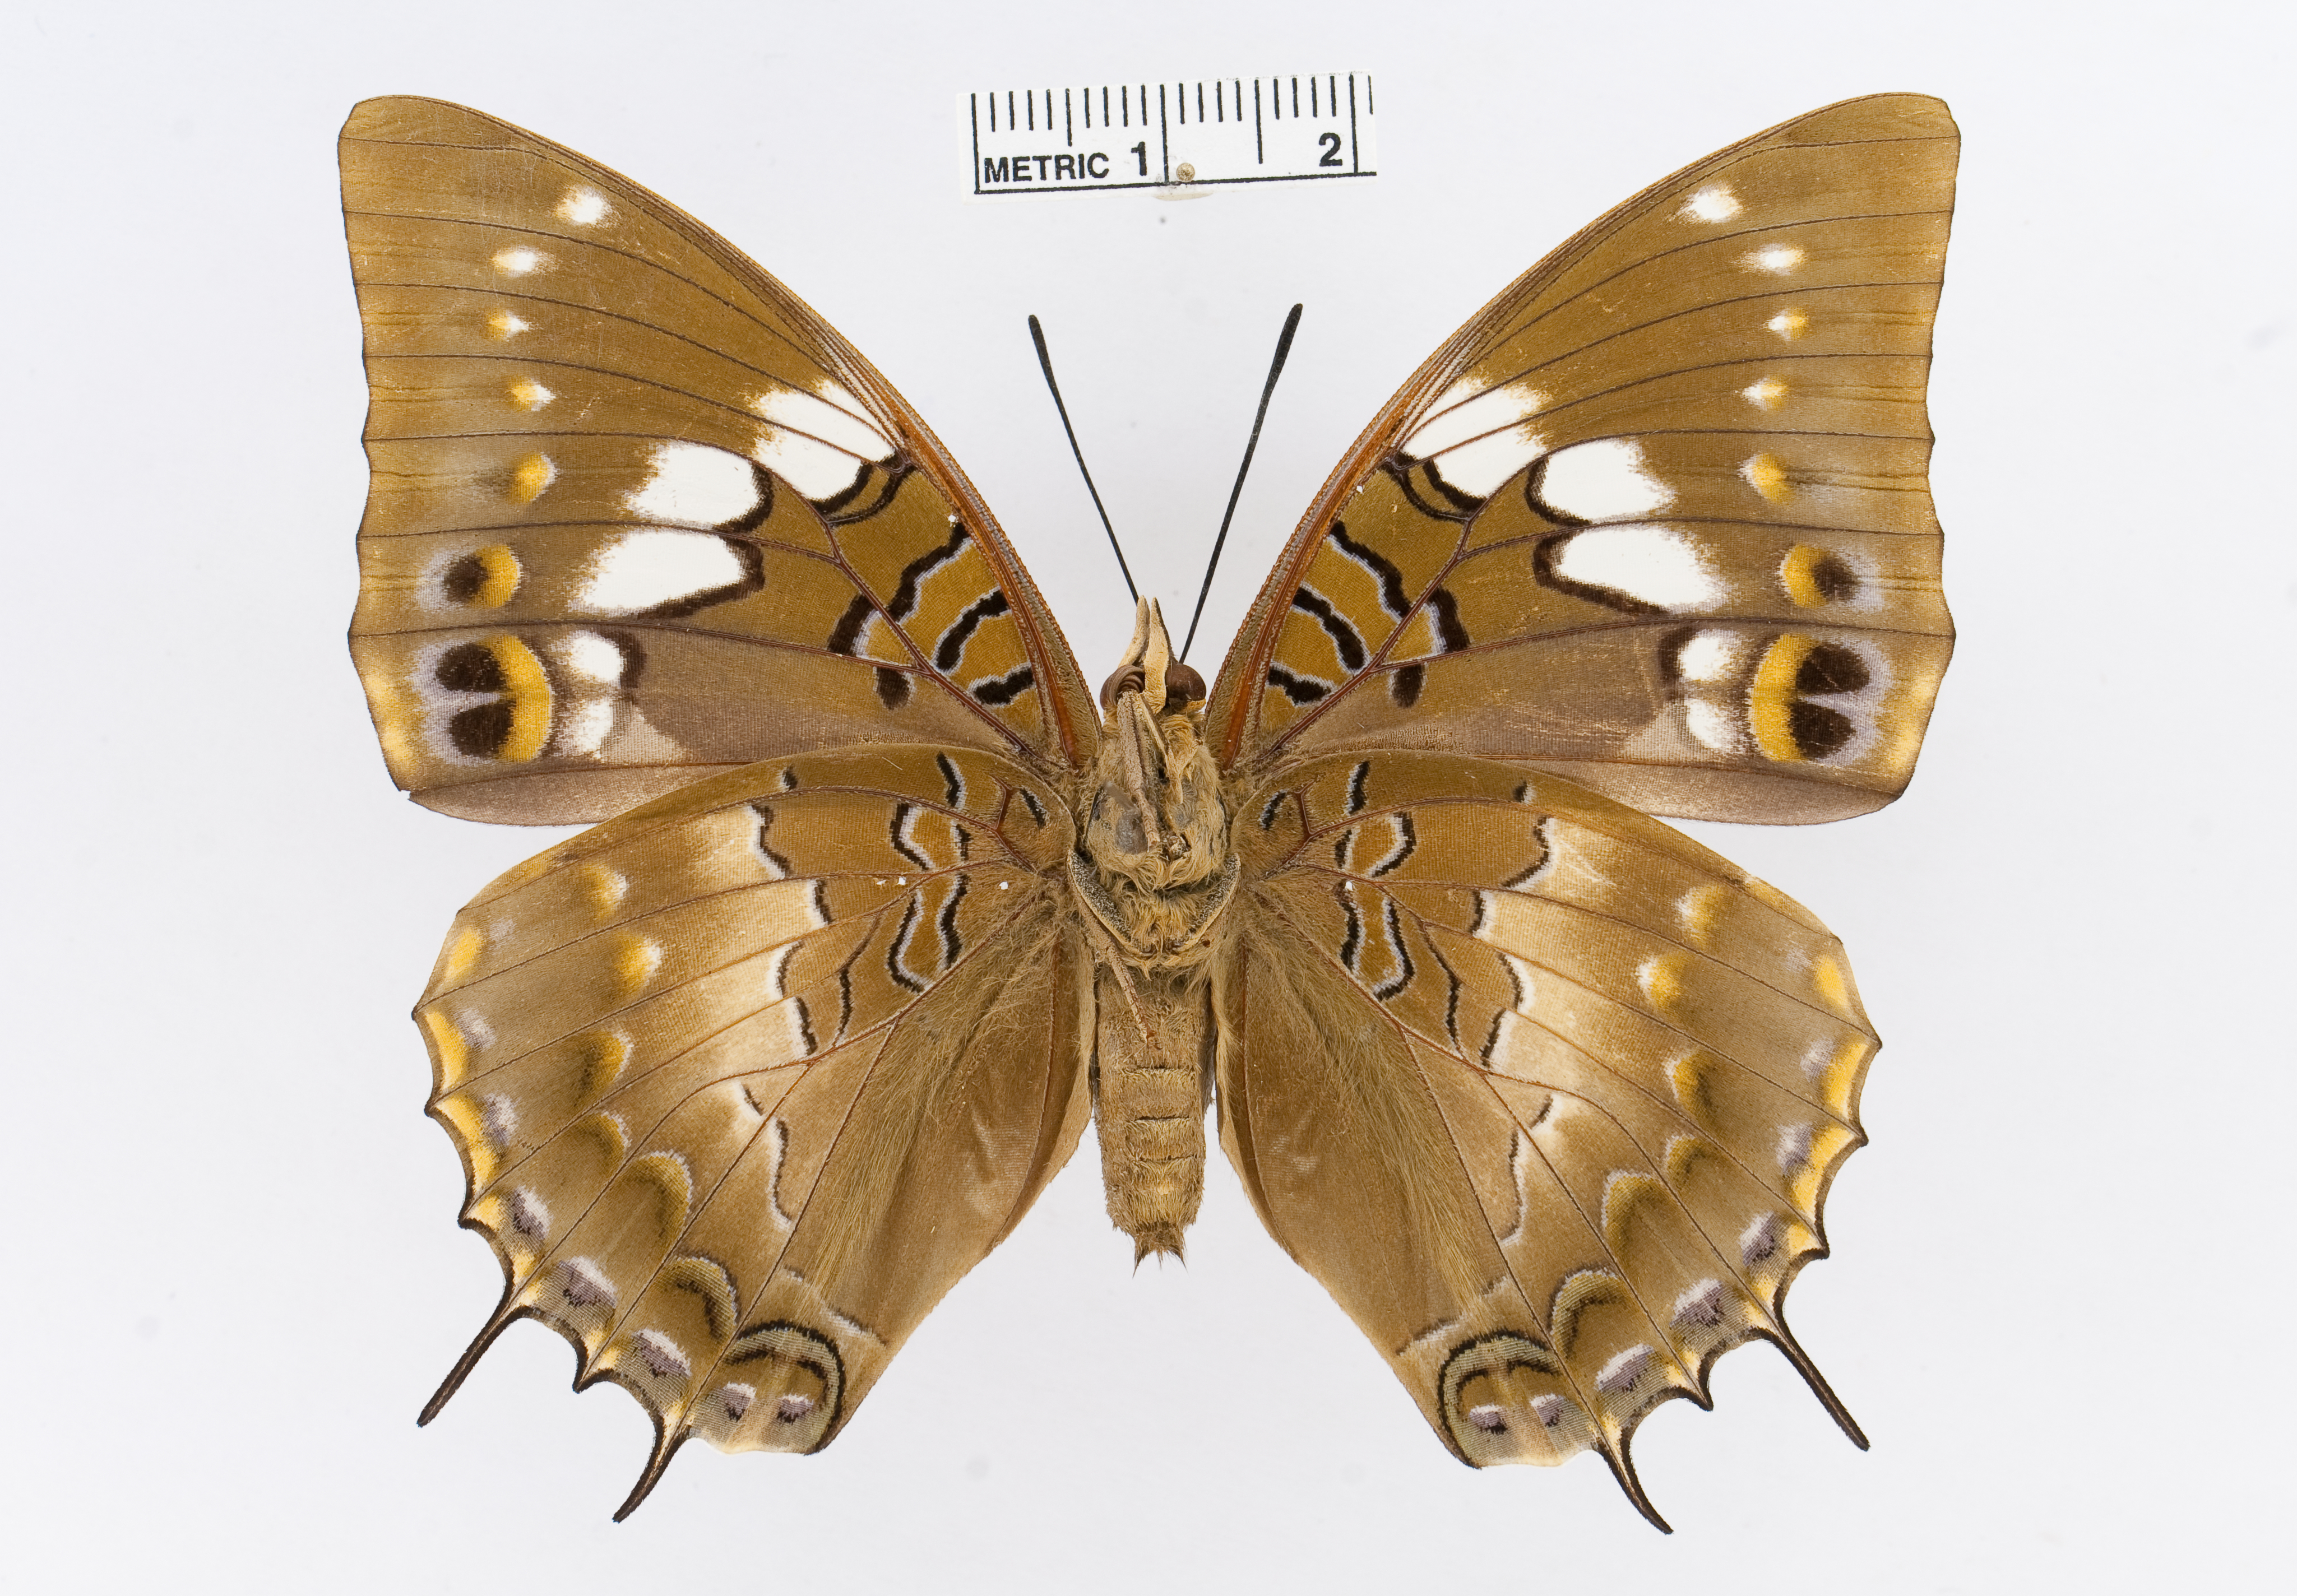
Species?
Charaxes xiphares
